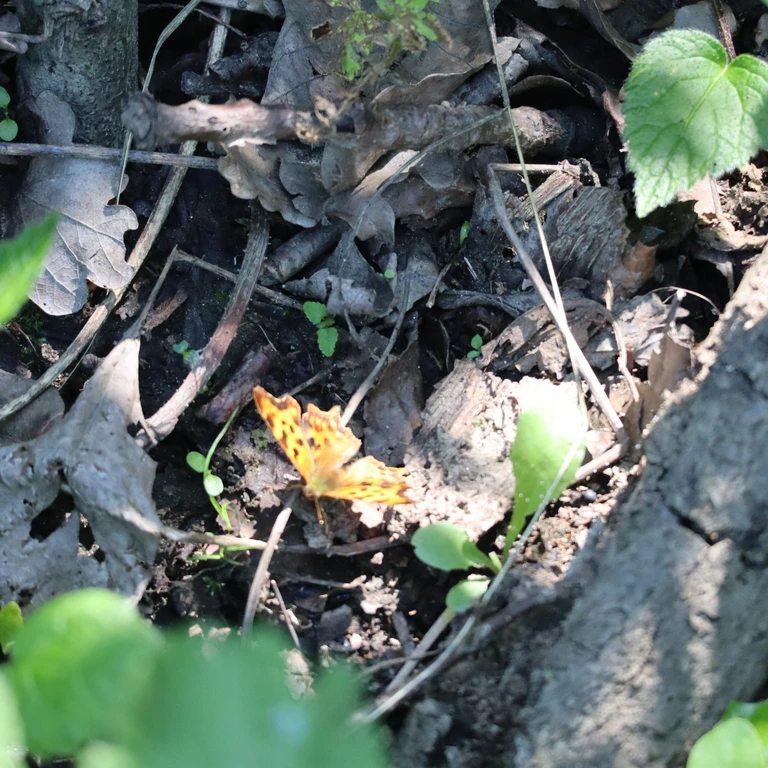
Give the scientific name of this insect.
Polygonia c-album
